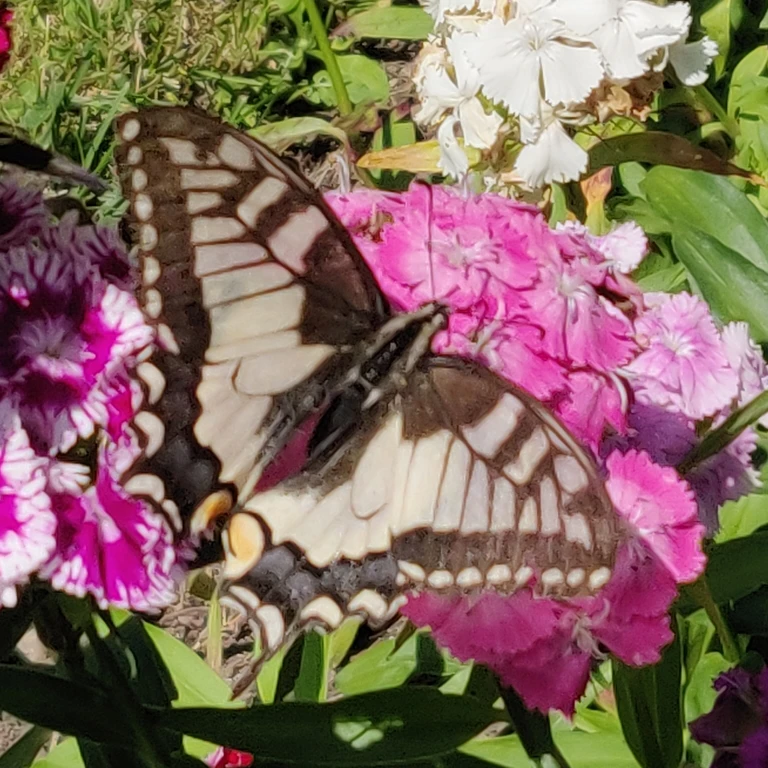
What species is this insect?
Papilio machaon
